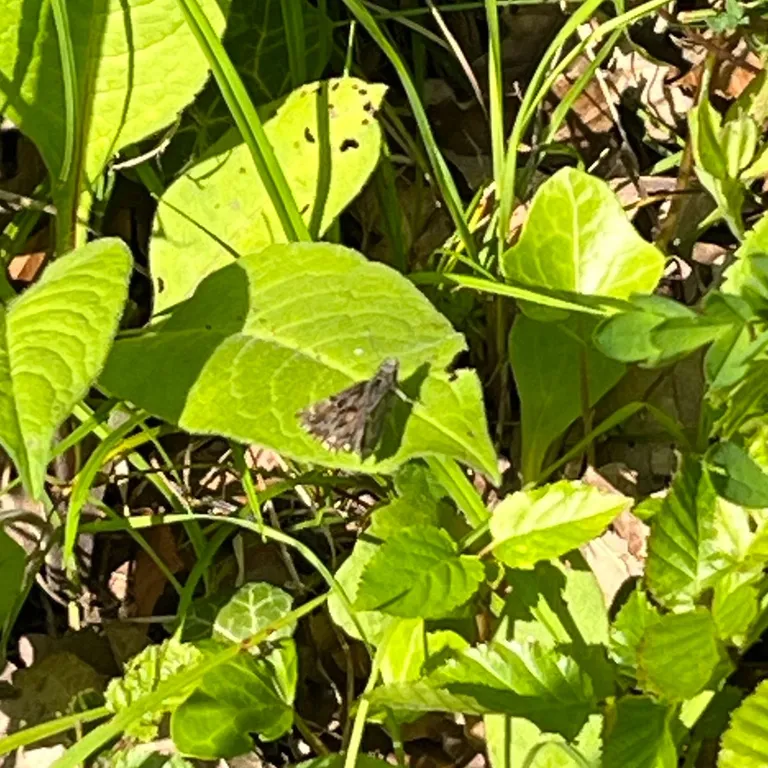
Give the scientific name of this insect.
Carcharodus alceae
